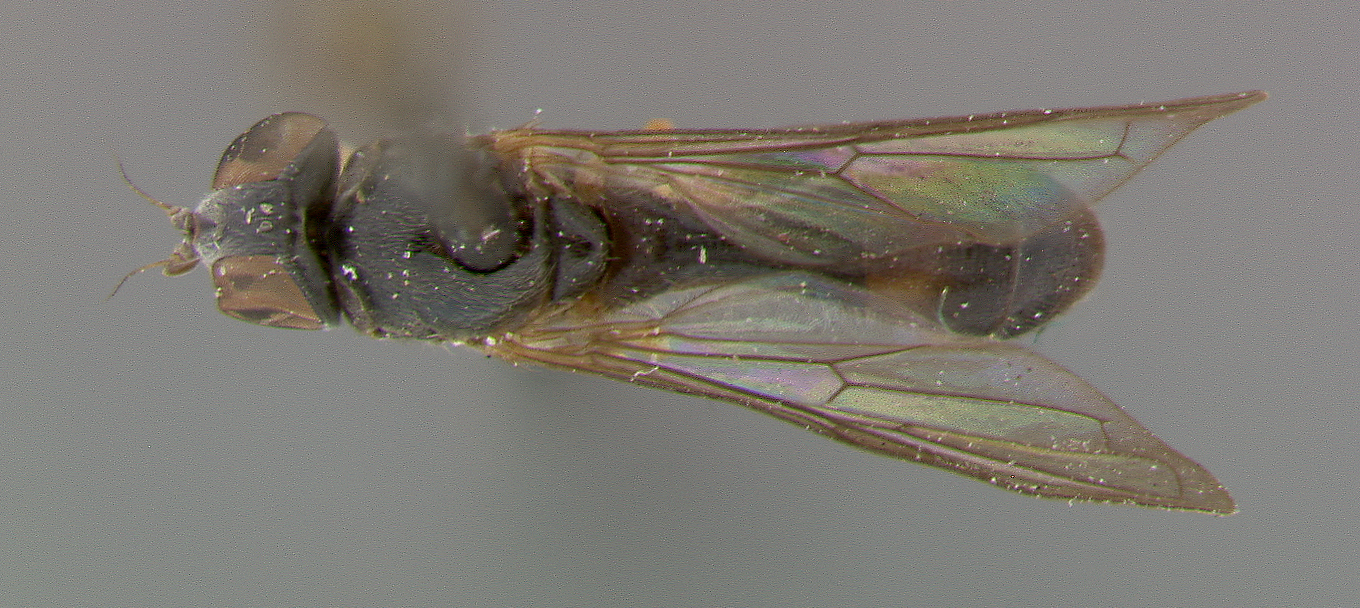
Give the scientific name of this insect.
Sphegina melanderi
